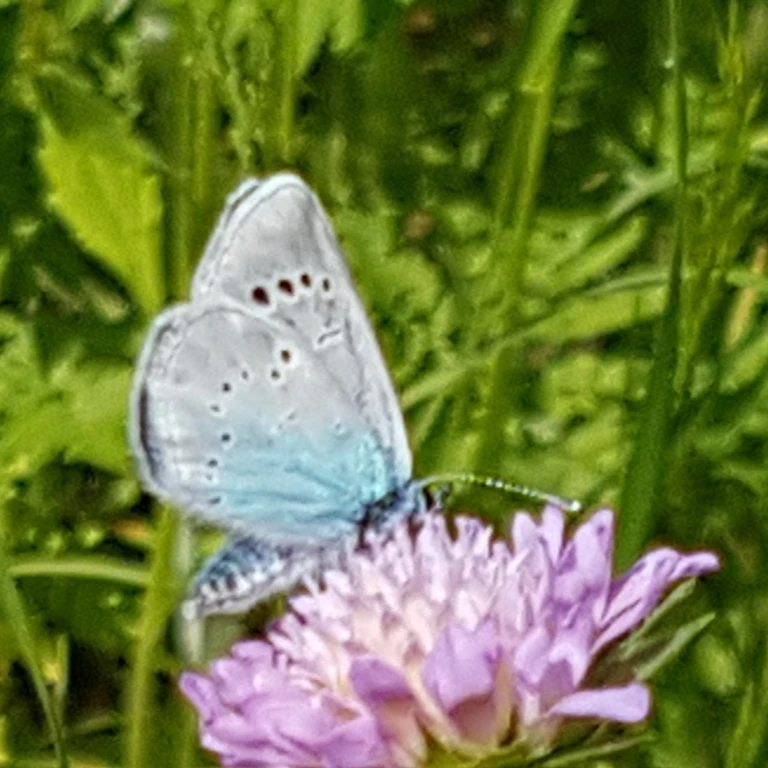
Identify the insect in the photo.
Glaucopsyche alexis
